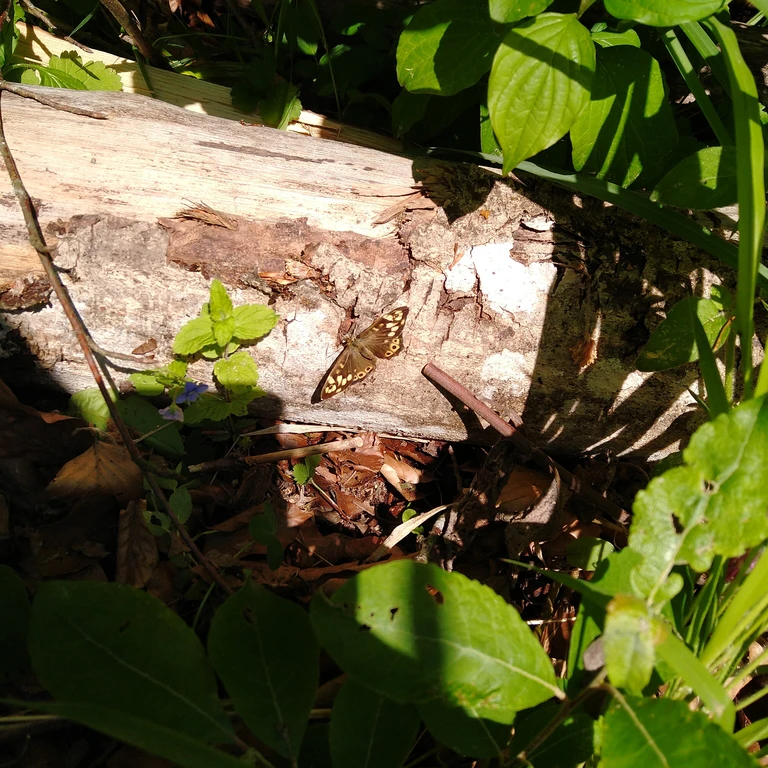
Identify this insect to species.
Pararge aegeria
